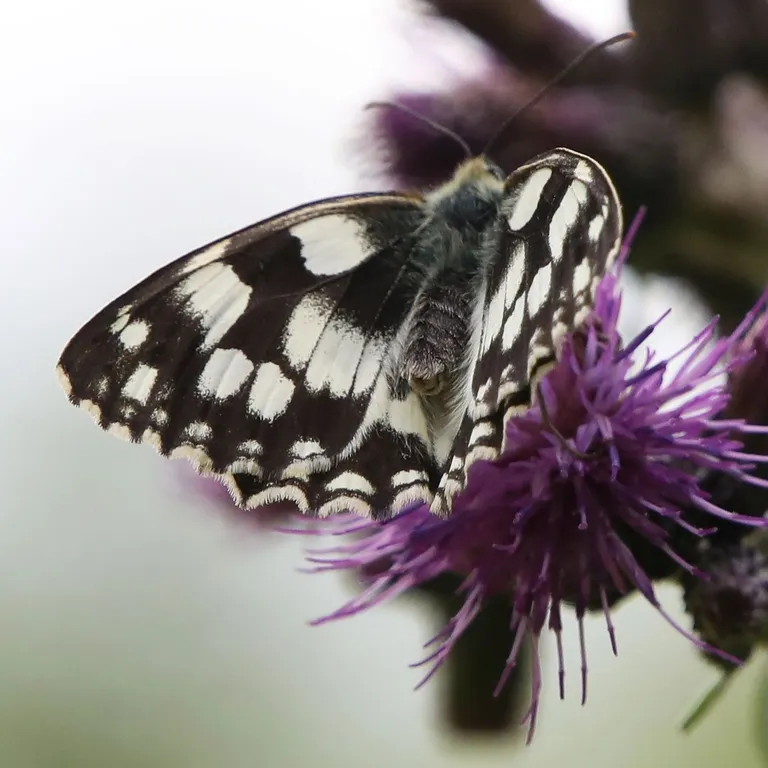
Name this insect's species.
Melanargia galathea
